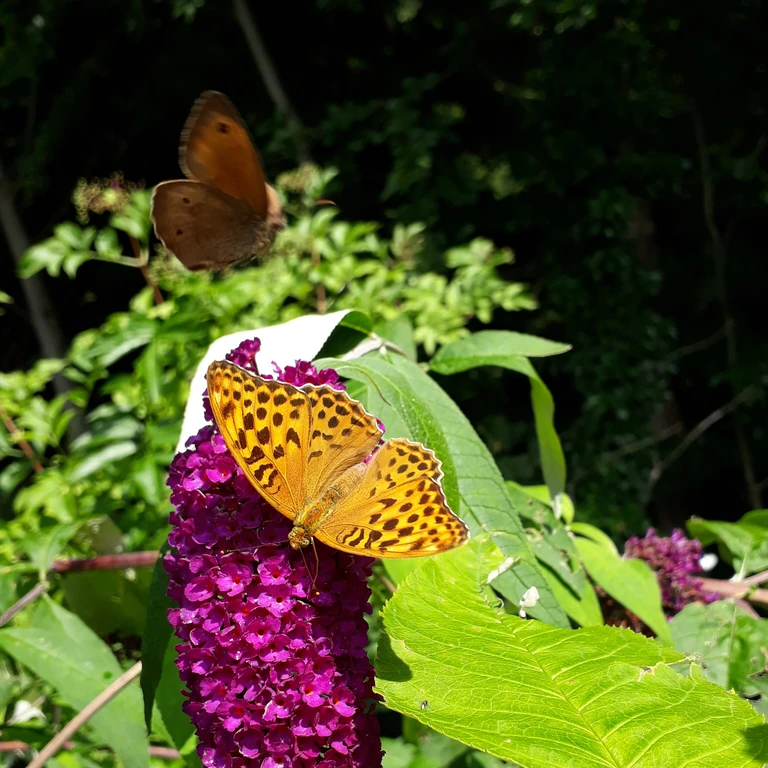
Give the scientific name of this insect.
Argynnis paphia
